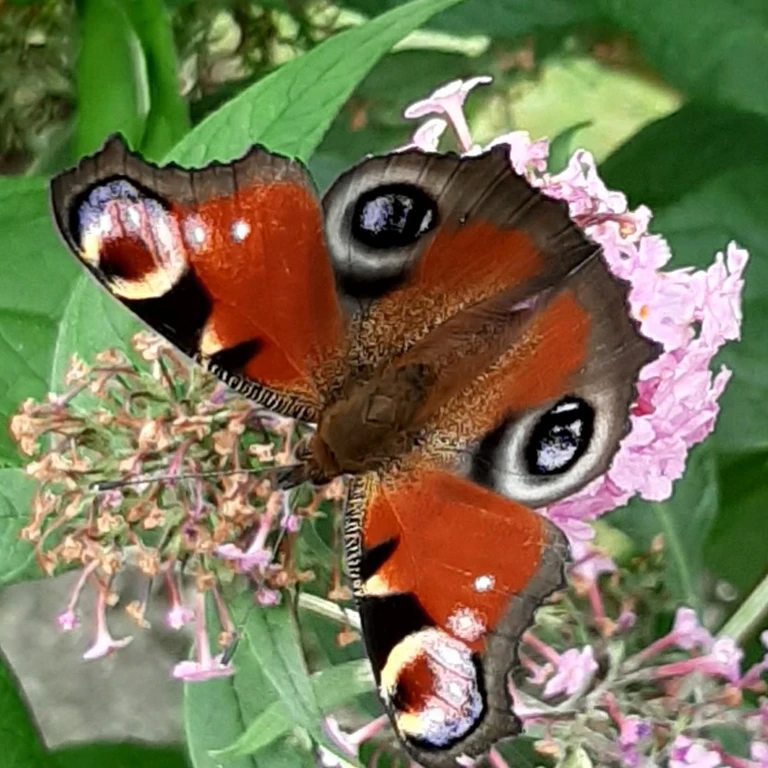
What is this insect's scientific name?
Aglais io
